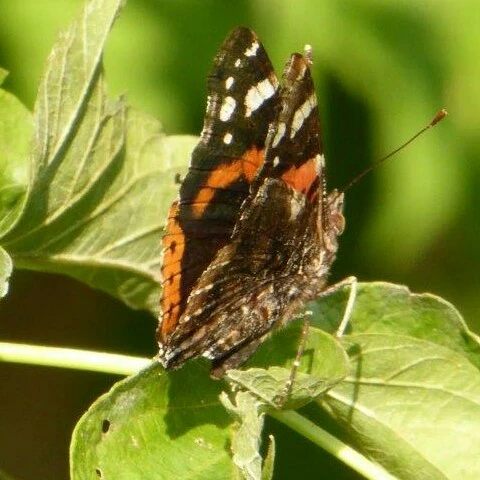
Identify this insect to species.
Vanessa atalanta
